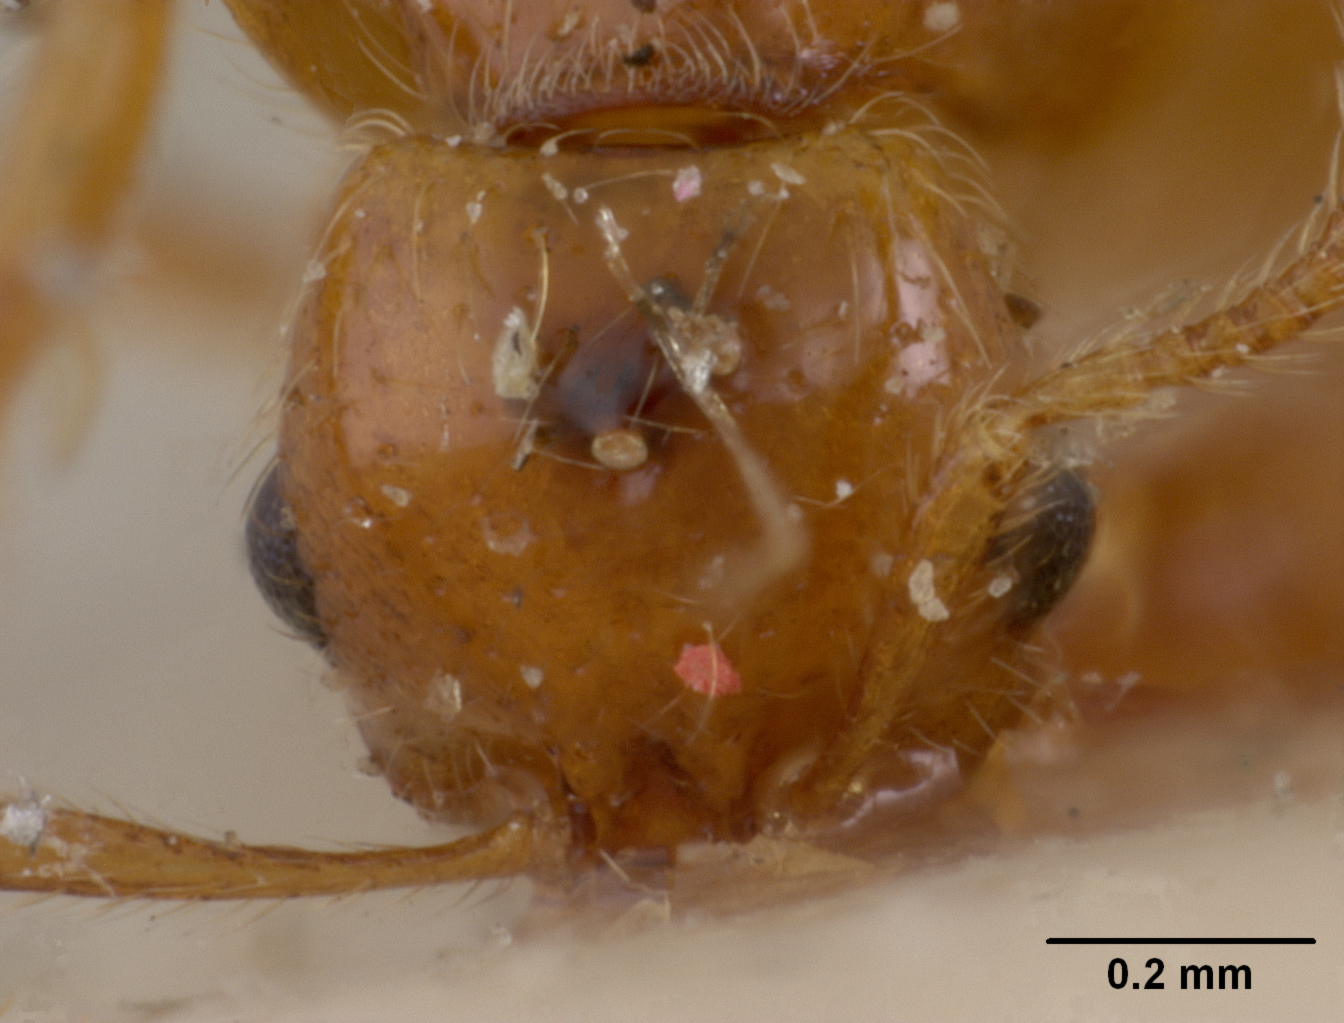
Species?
Solenopsis succinea
